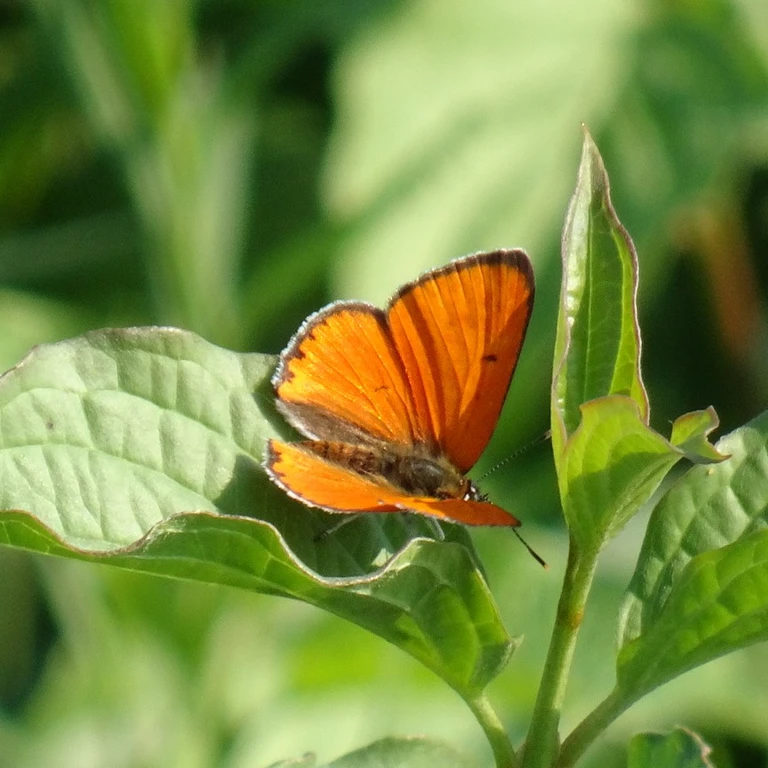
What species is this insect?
Lycaena dispar
